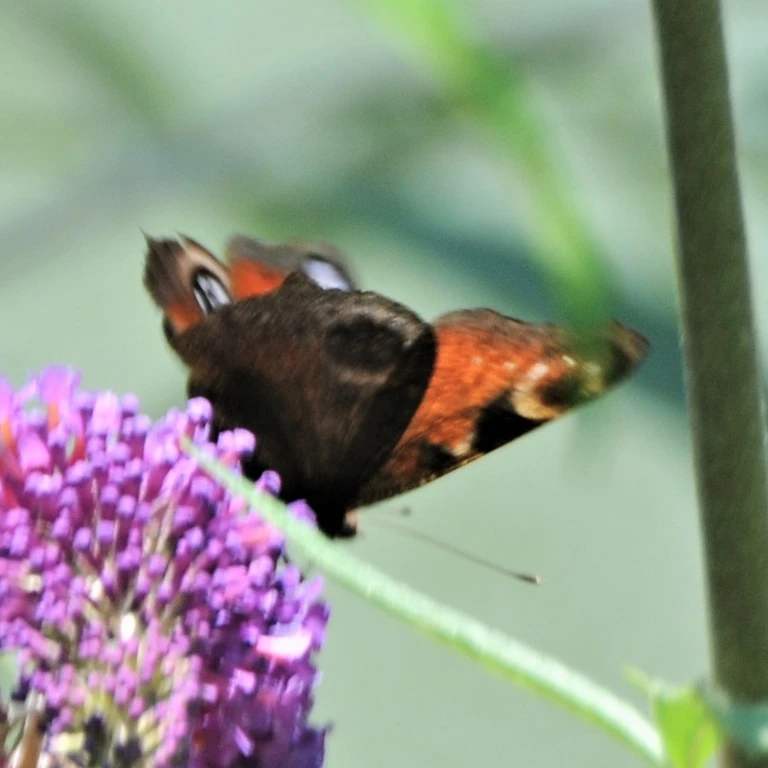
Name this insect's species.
Aglais io
